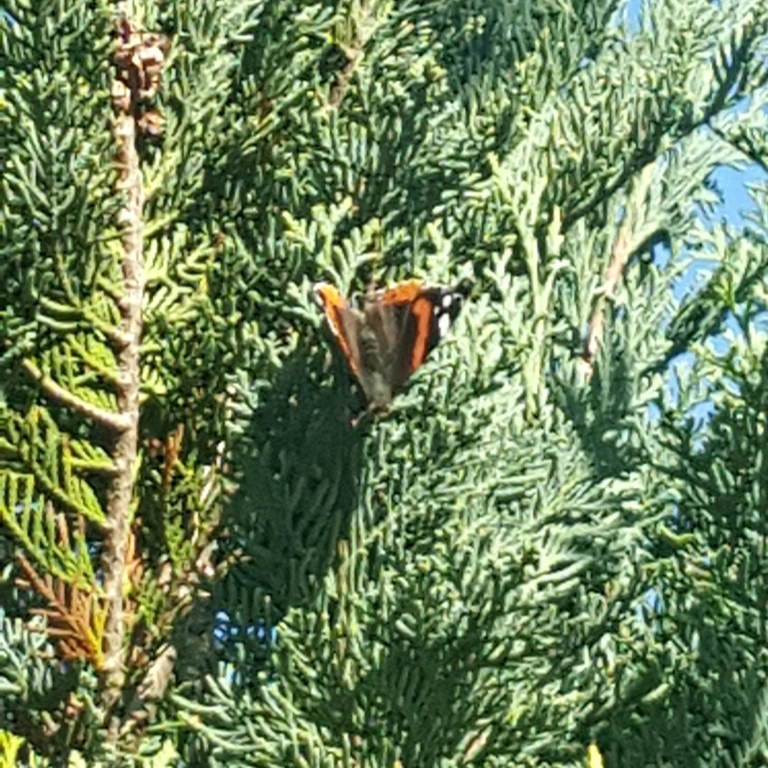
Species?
Vanessa atalanta
